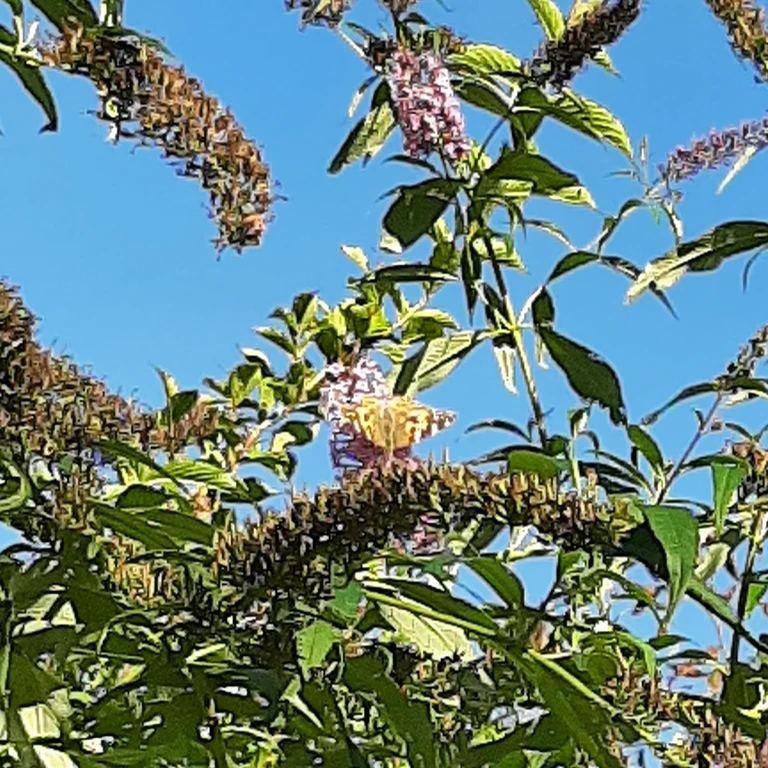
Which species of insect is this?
Vanessa cardui
